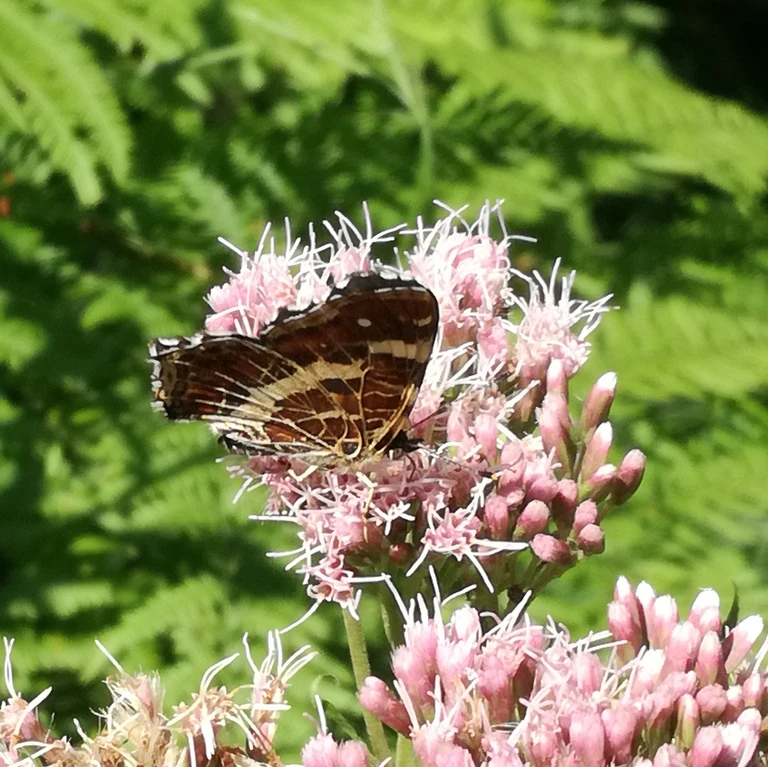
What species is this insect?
Araschnia levana
